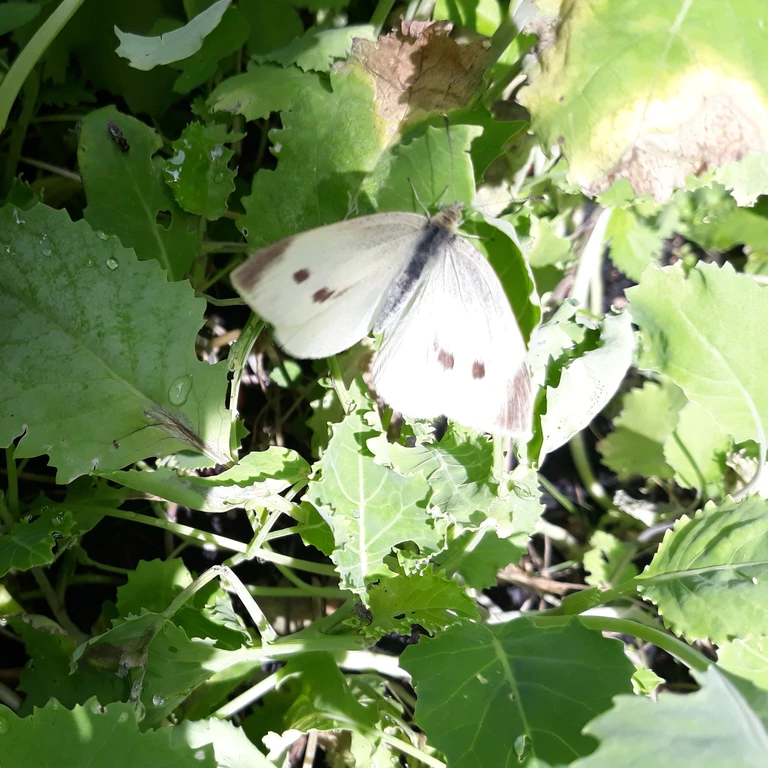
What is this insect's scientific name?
Pieris rapae
